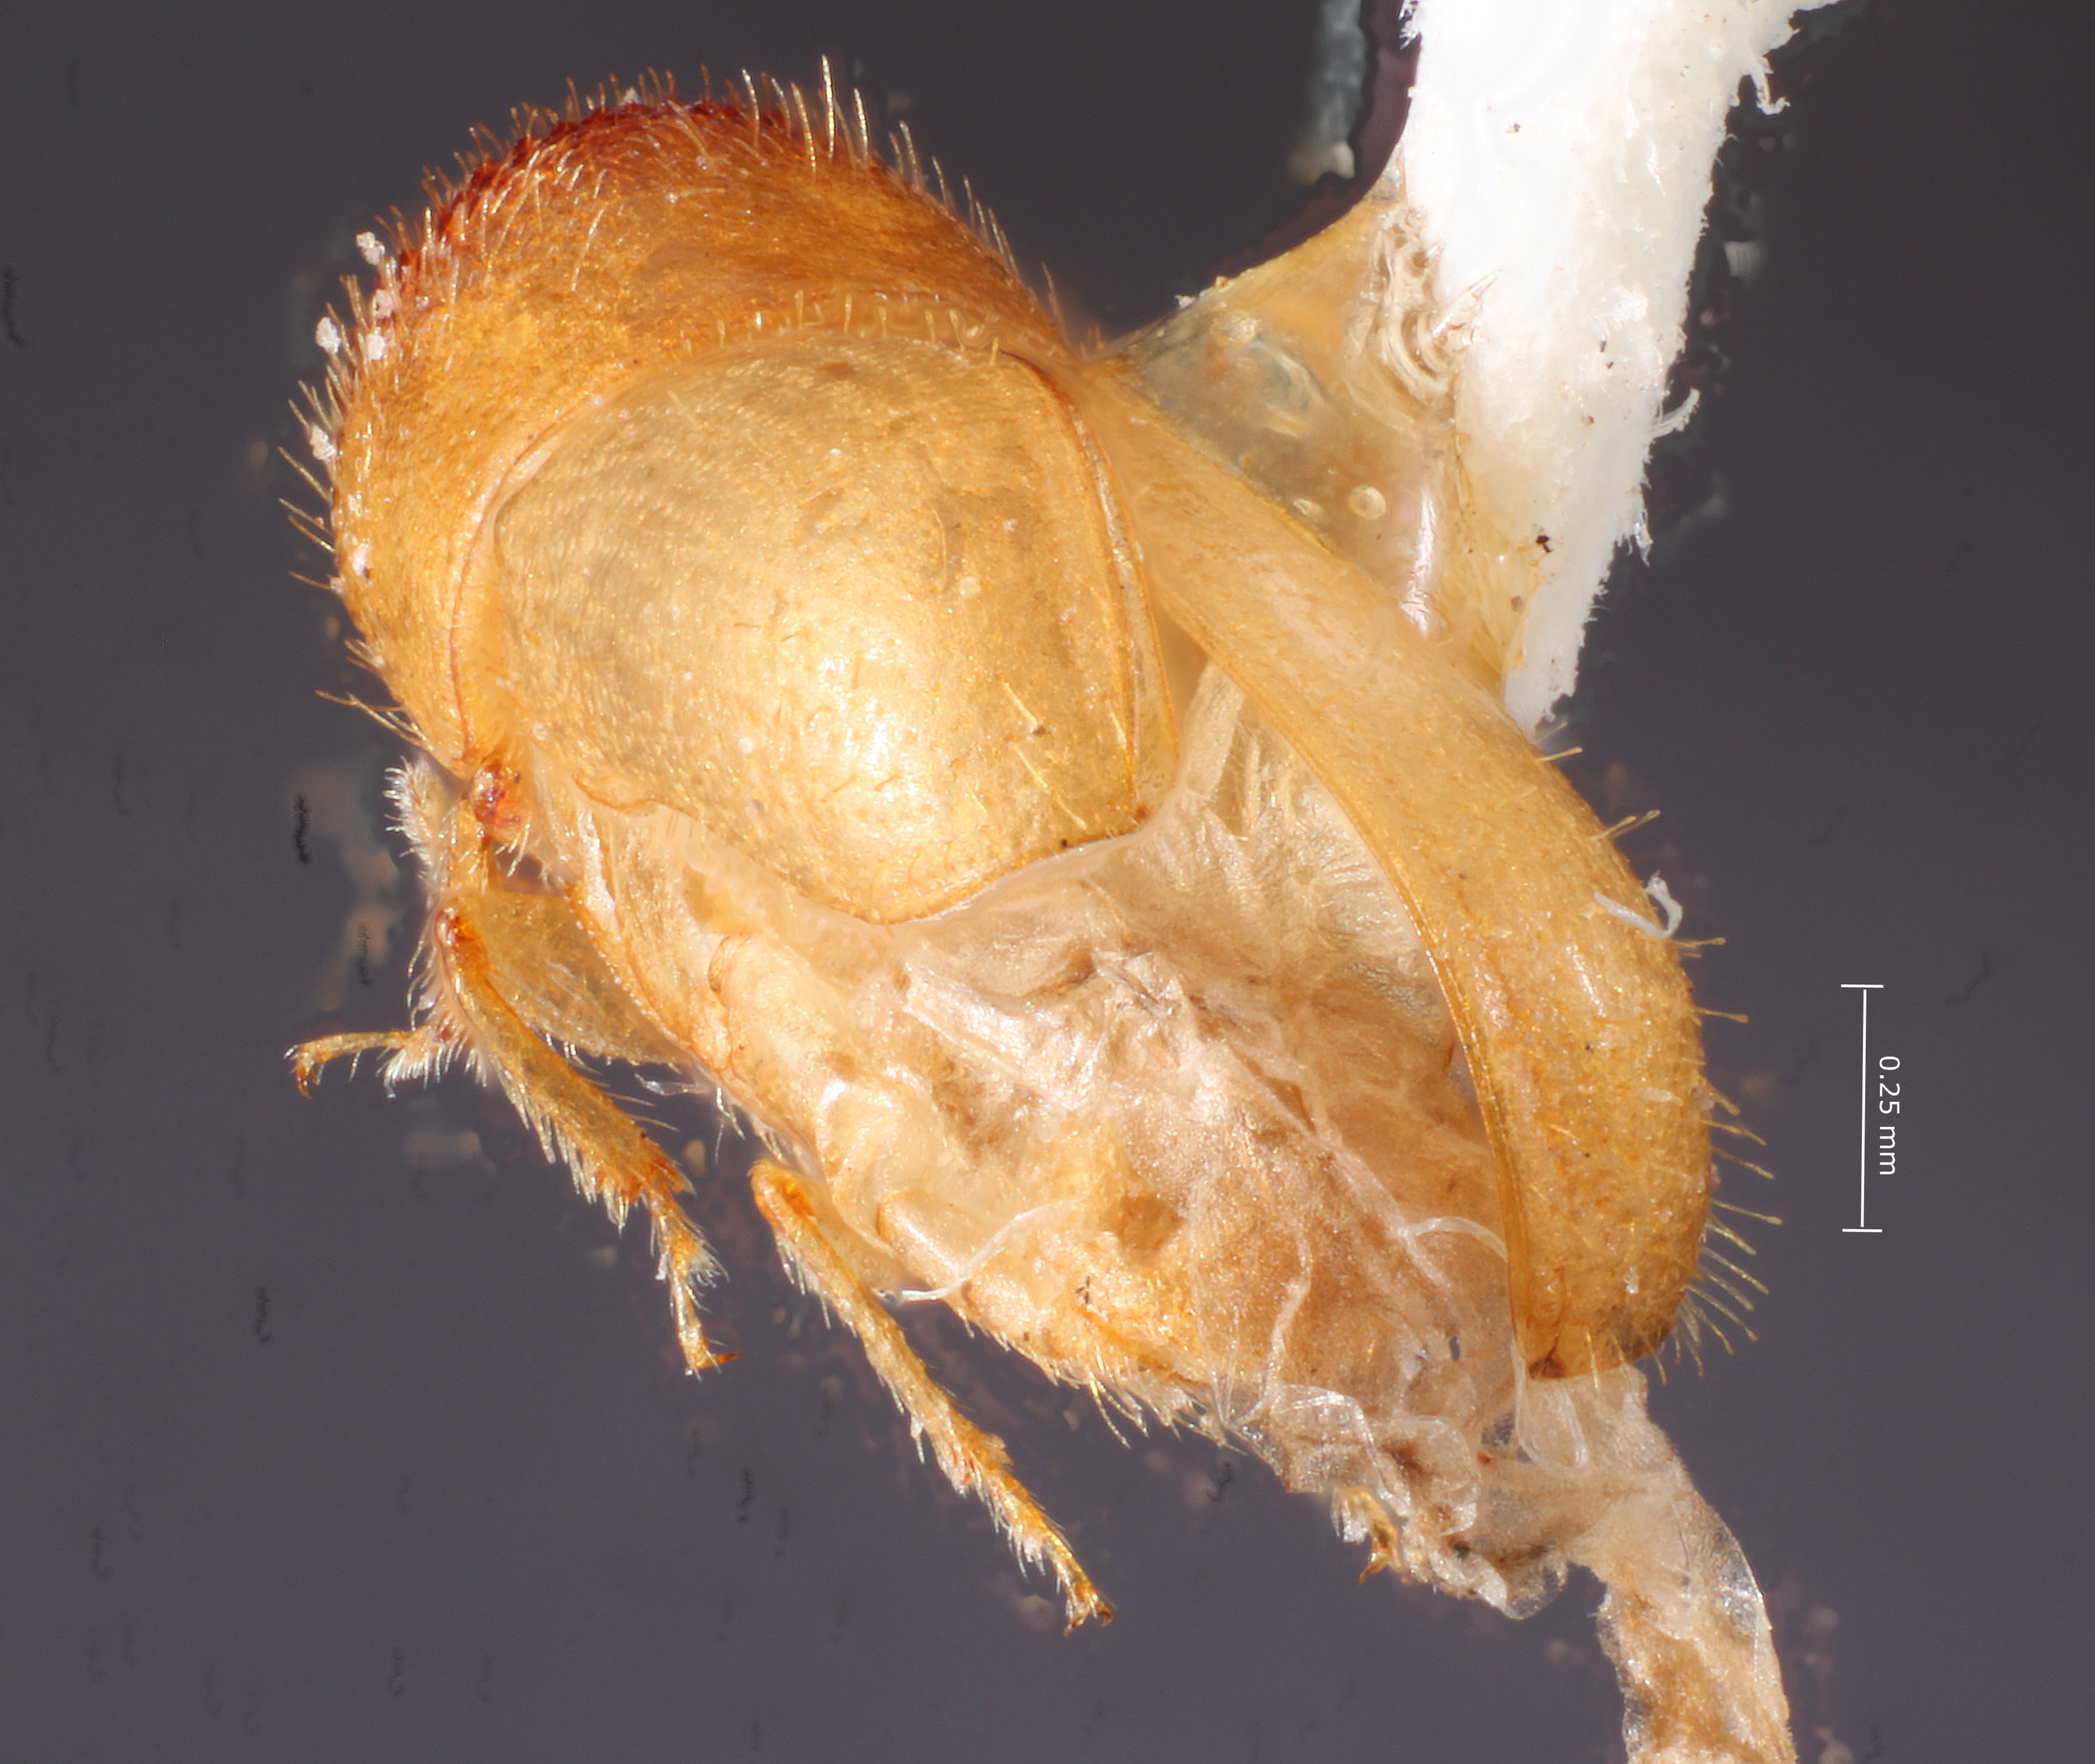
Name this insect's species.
Cryptocarenus frontalis
